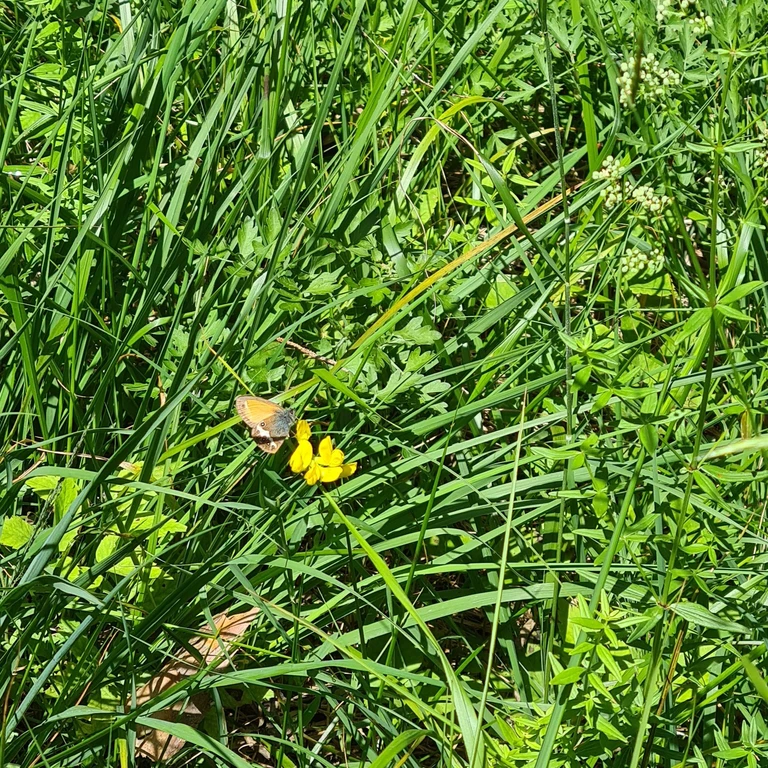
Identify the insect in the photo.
Coenonympha arcania
